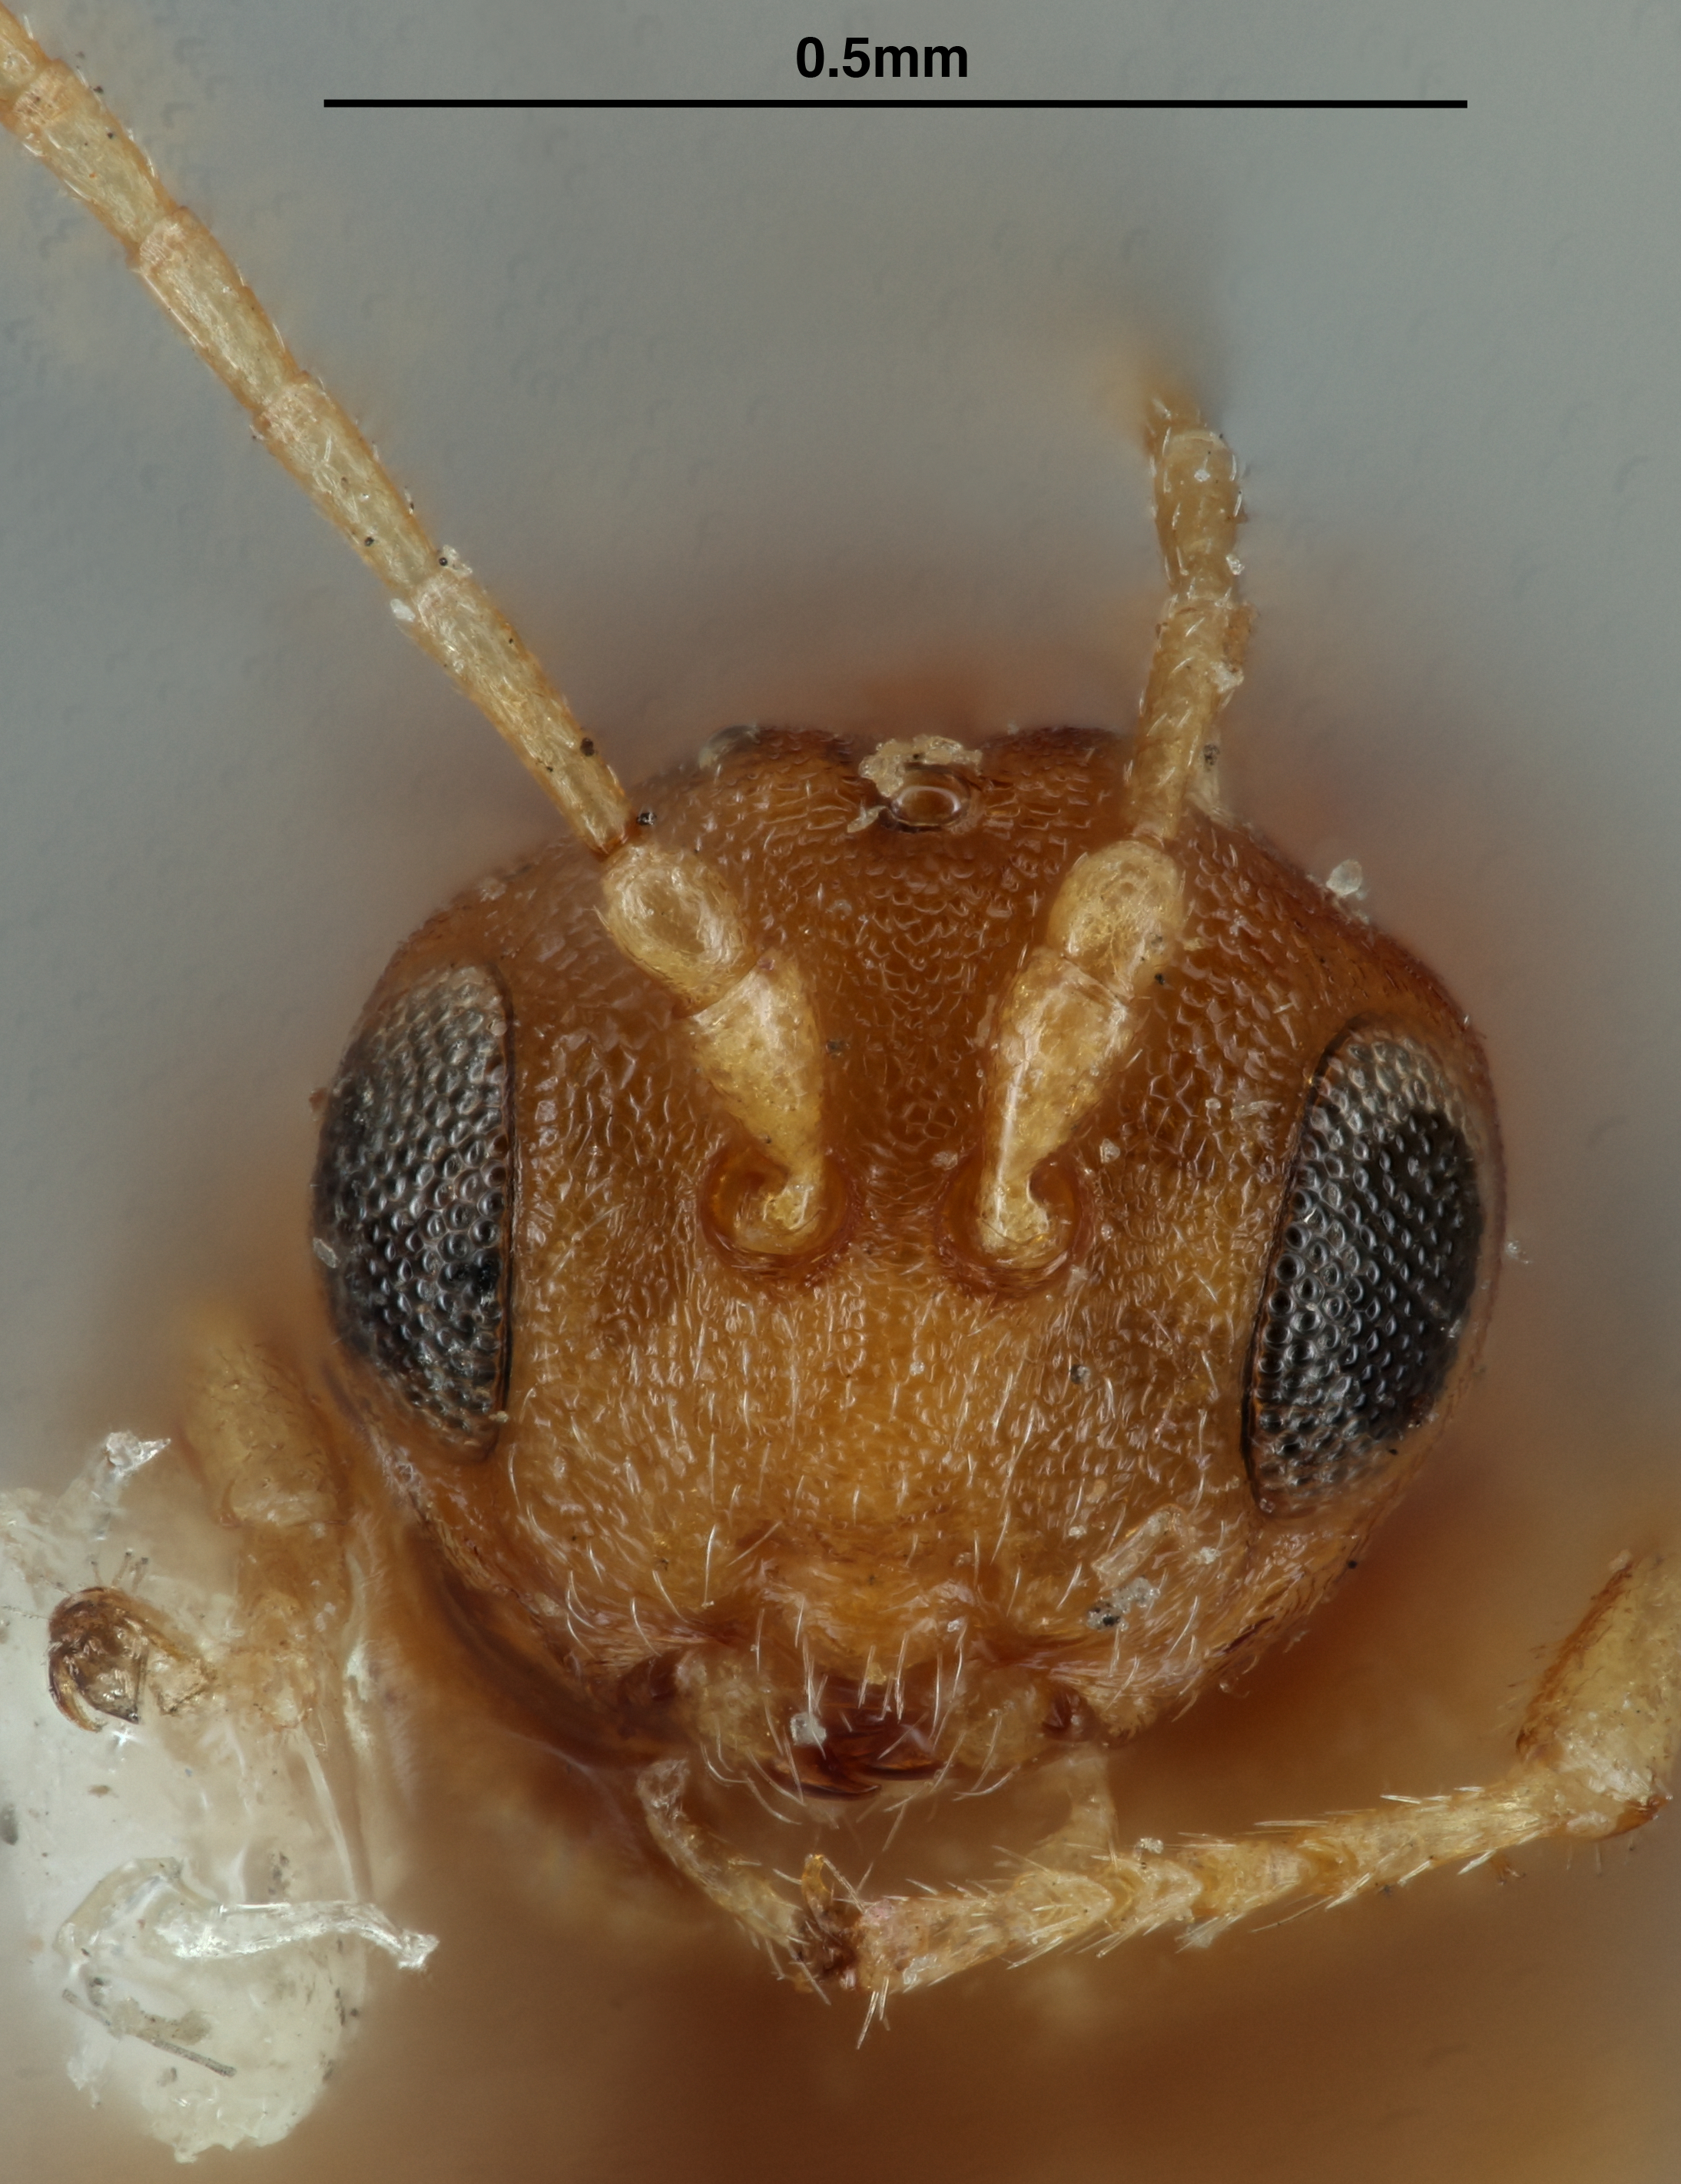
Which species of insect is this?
Andricus myrtifoliae
